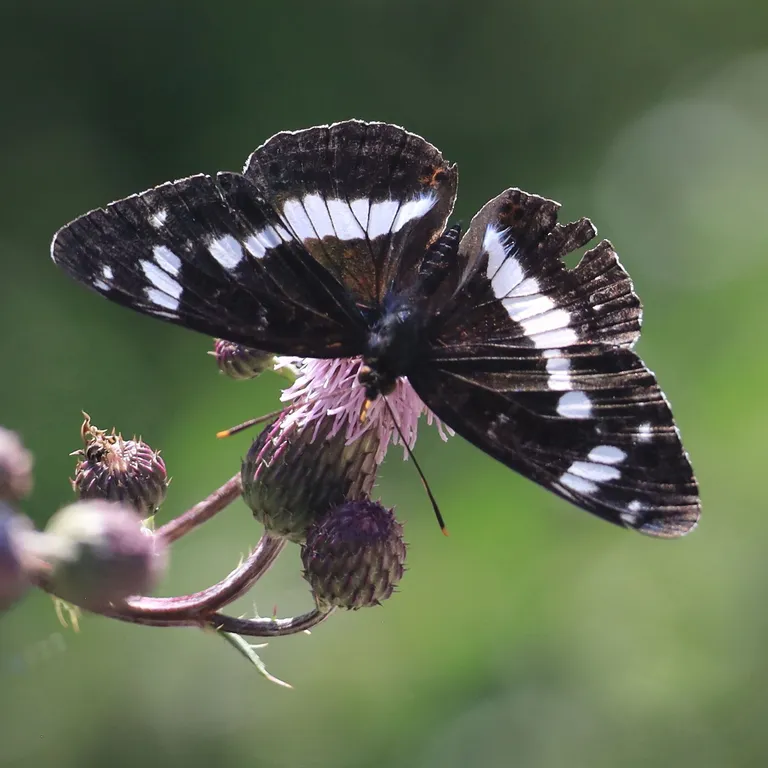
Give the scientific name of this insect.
Limenitis camilla (also Ladoga camilla)
